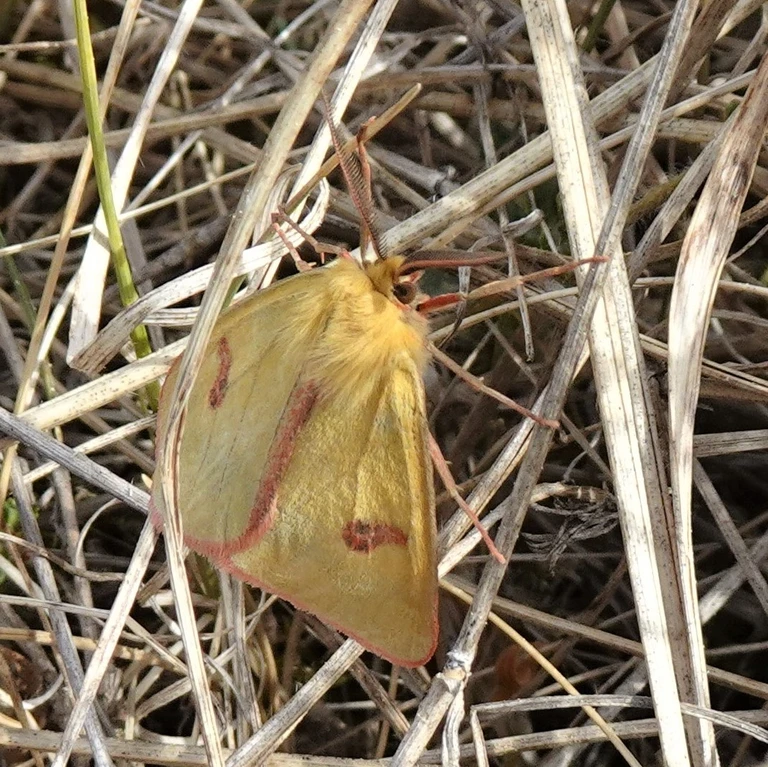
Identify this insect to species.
Diacrisia sannio
